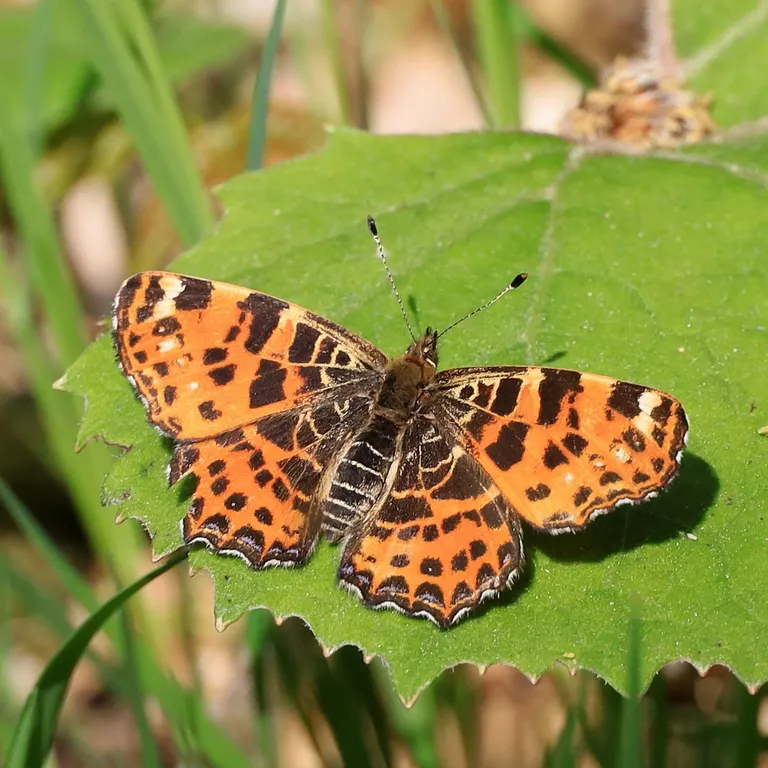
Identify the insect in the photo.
Araschnia levana
